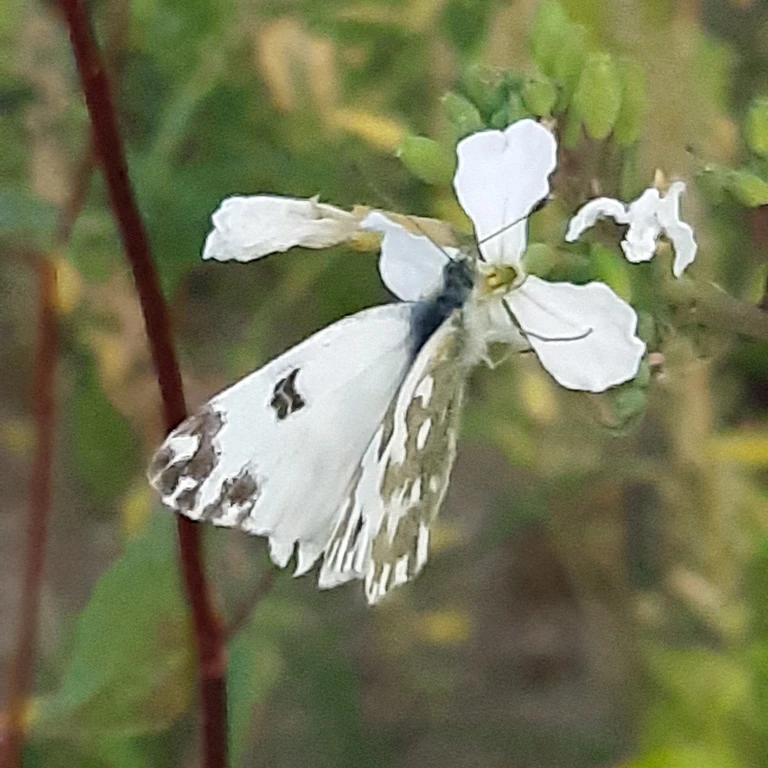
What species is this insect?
Pontia edusa
